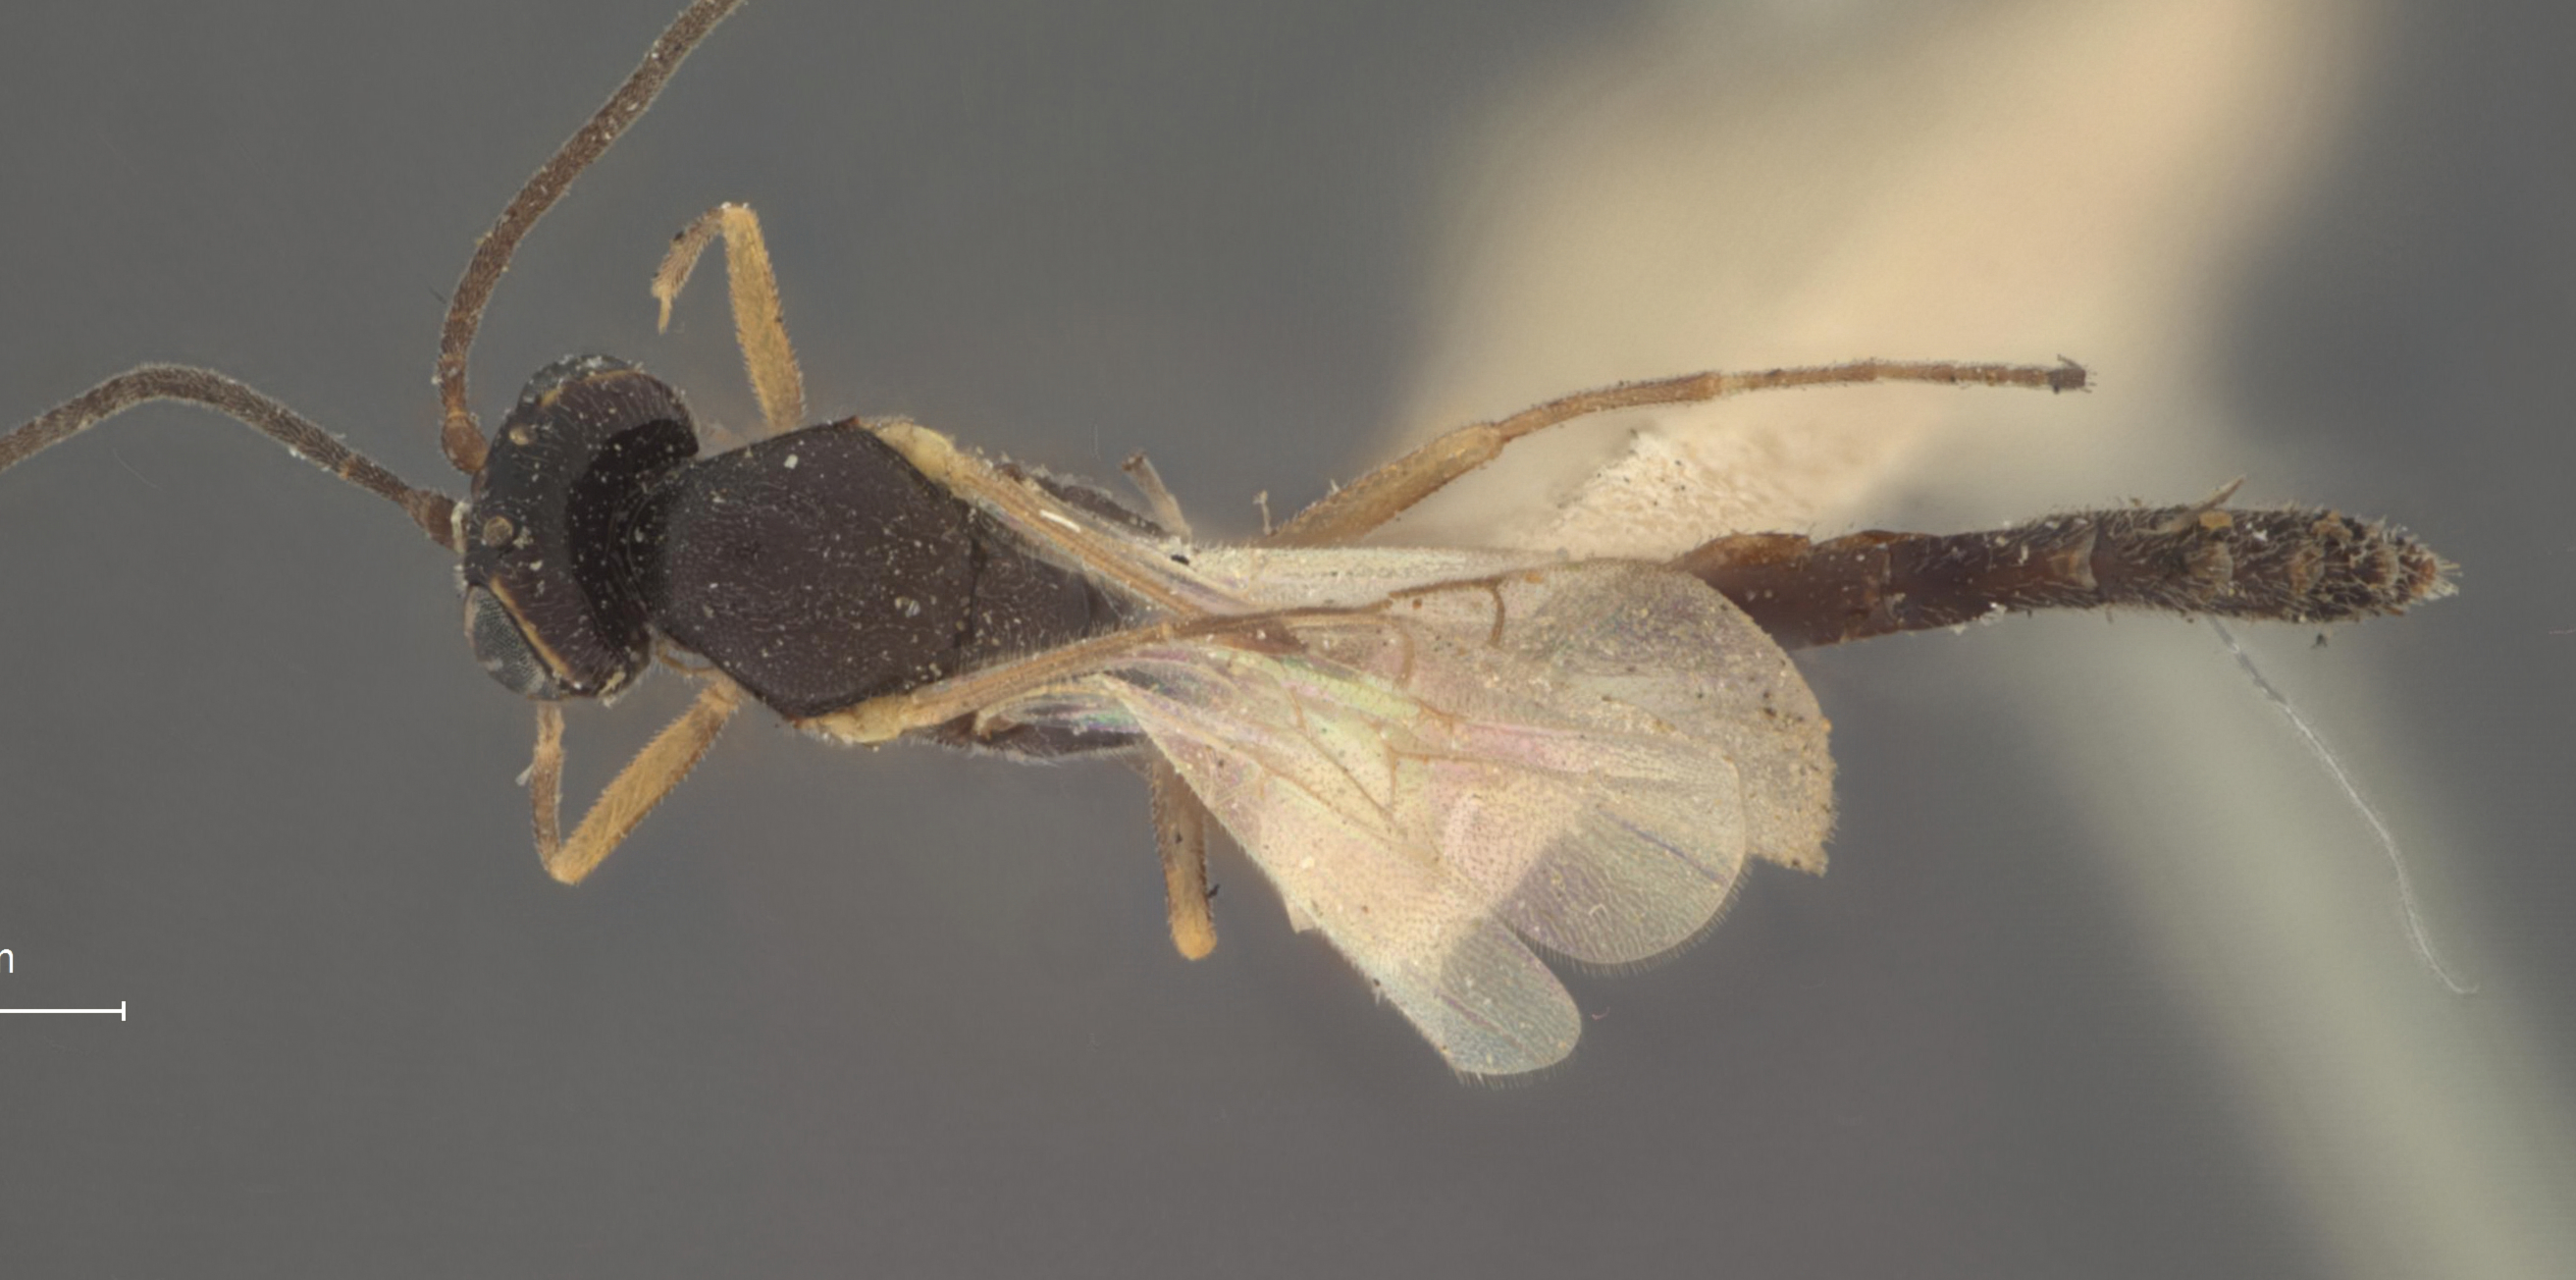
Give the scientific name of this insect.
Temelucha coquilletti
